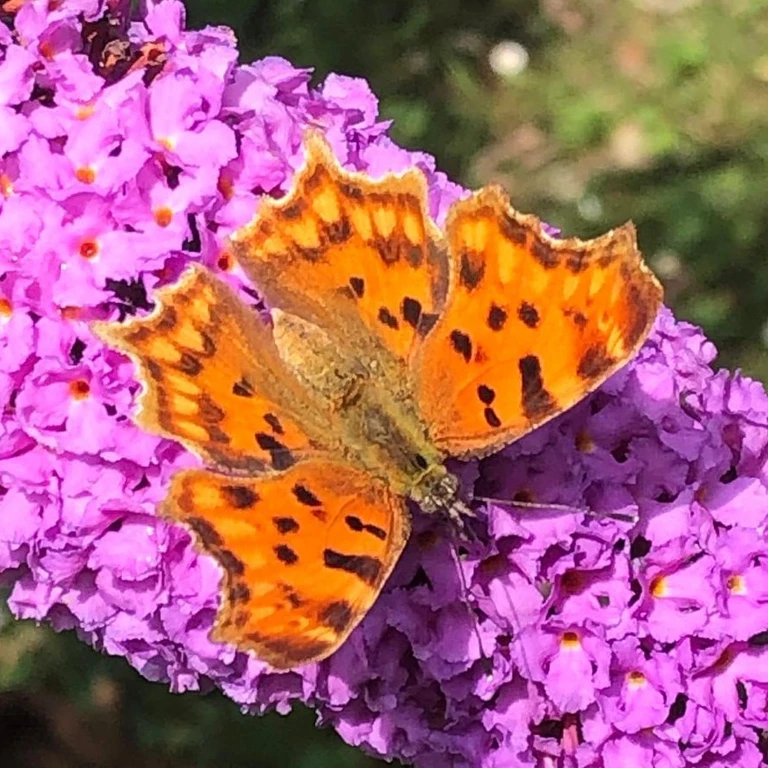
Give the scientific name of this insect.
Polygonia c-album
